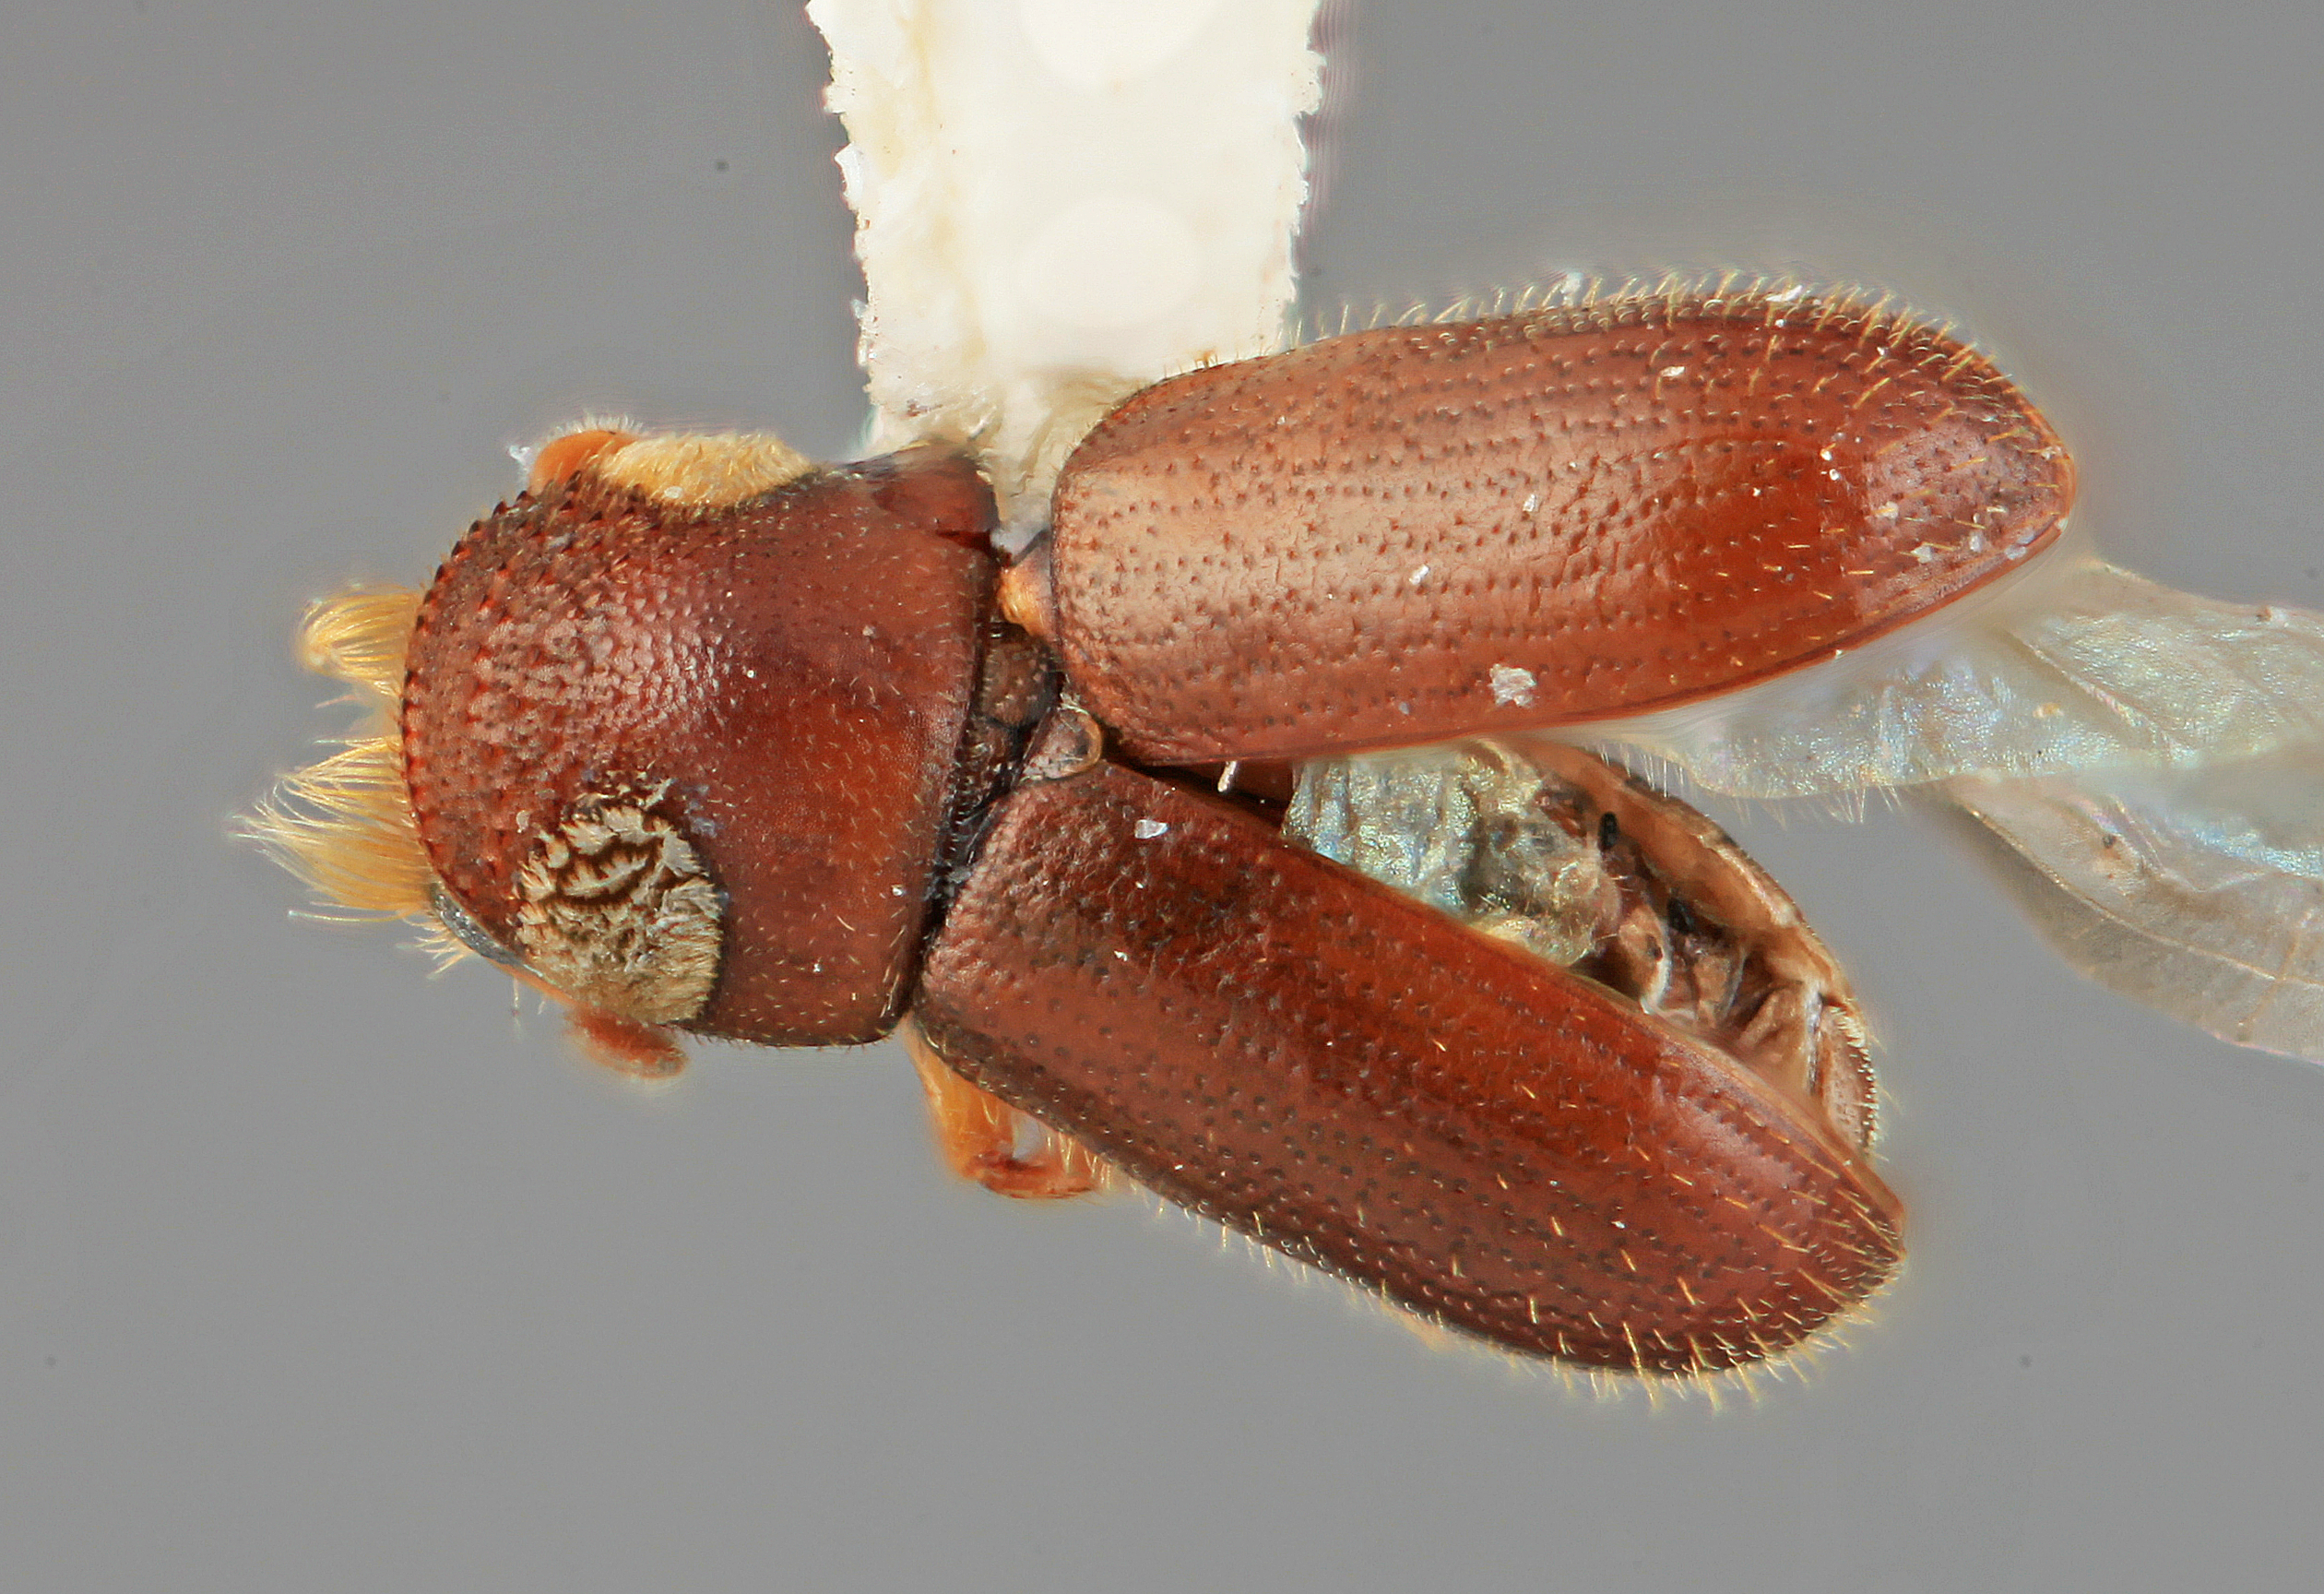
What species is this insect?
Pityoborus frontalis
